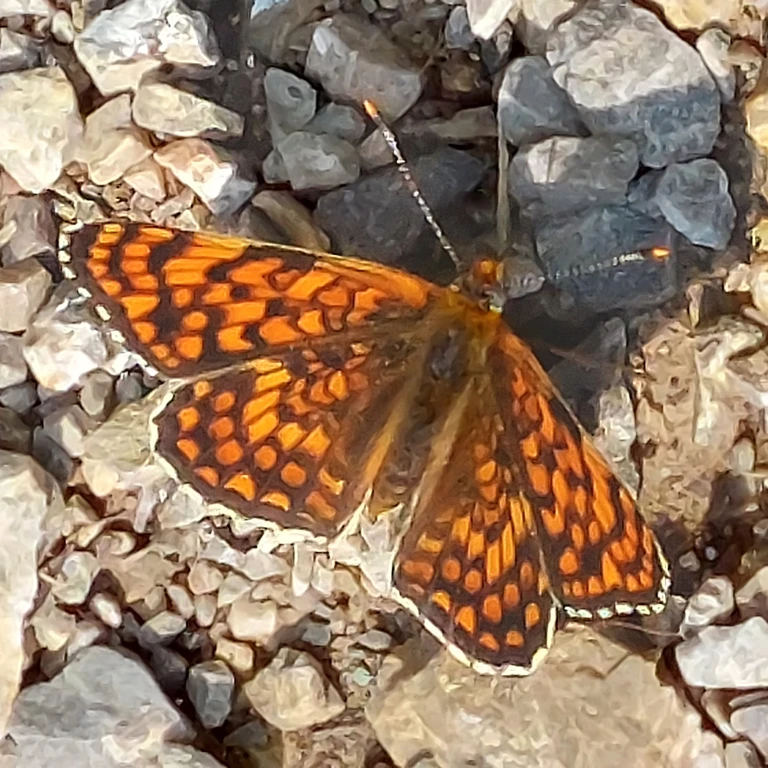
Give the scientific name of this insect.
Melitaea phoebe
